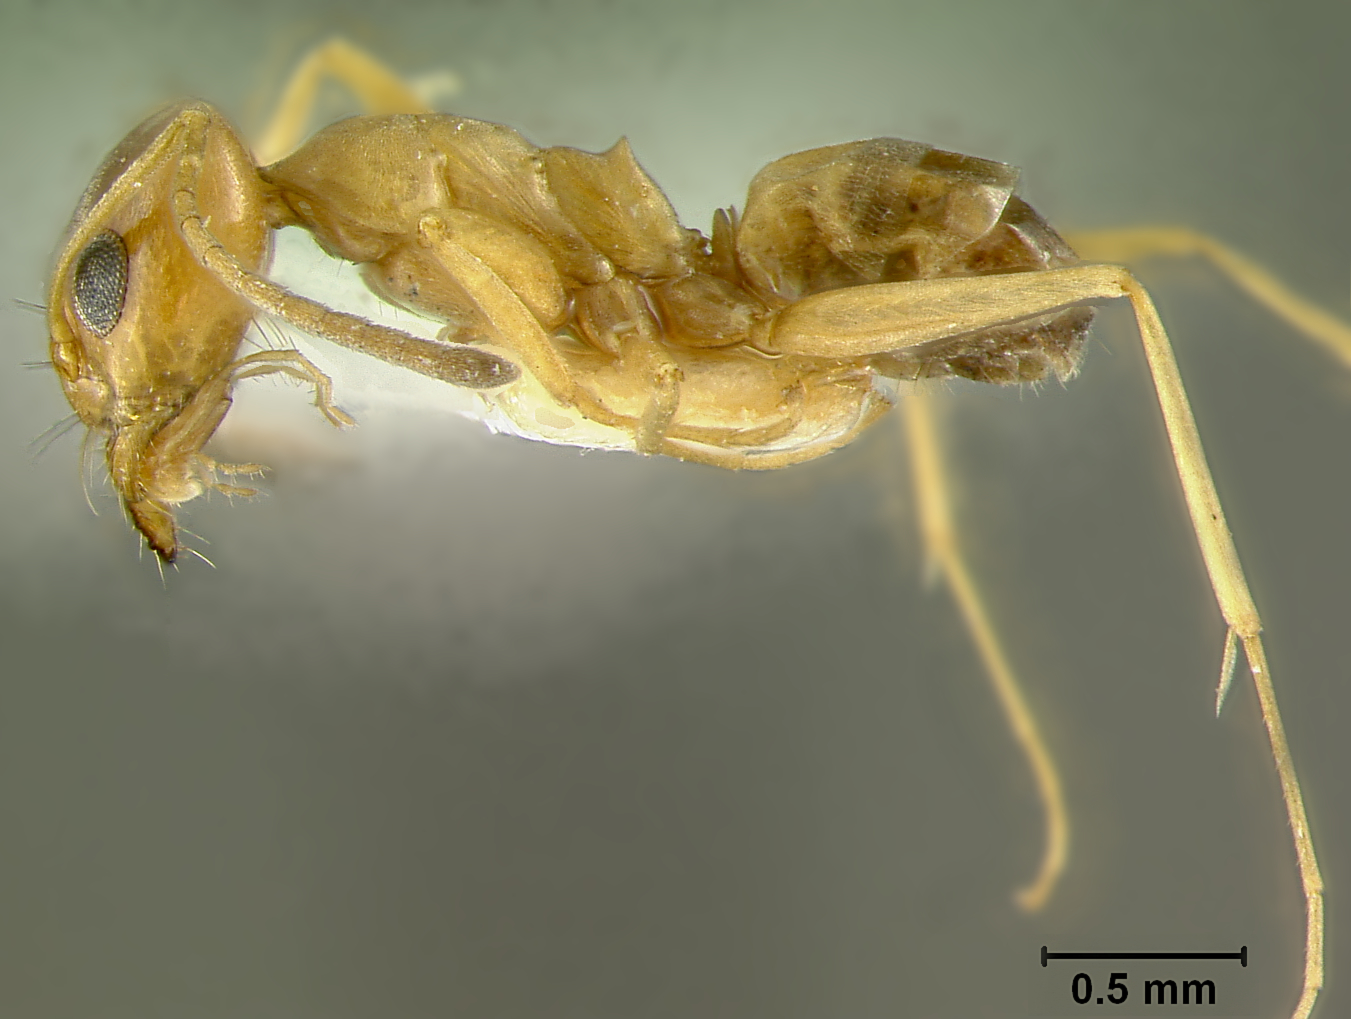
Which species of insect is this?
Dorymyrmex flavus
